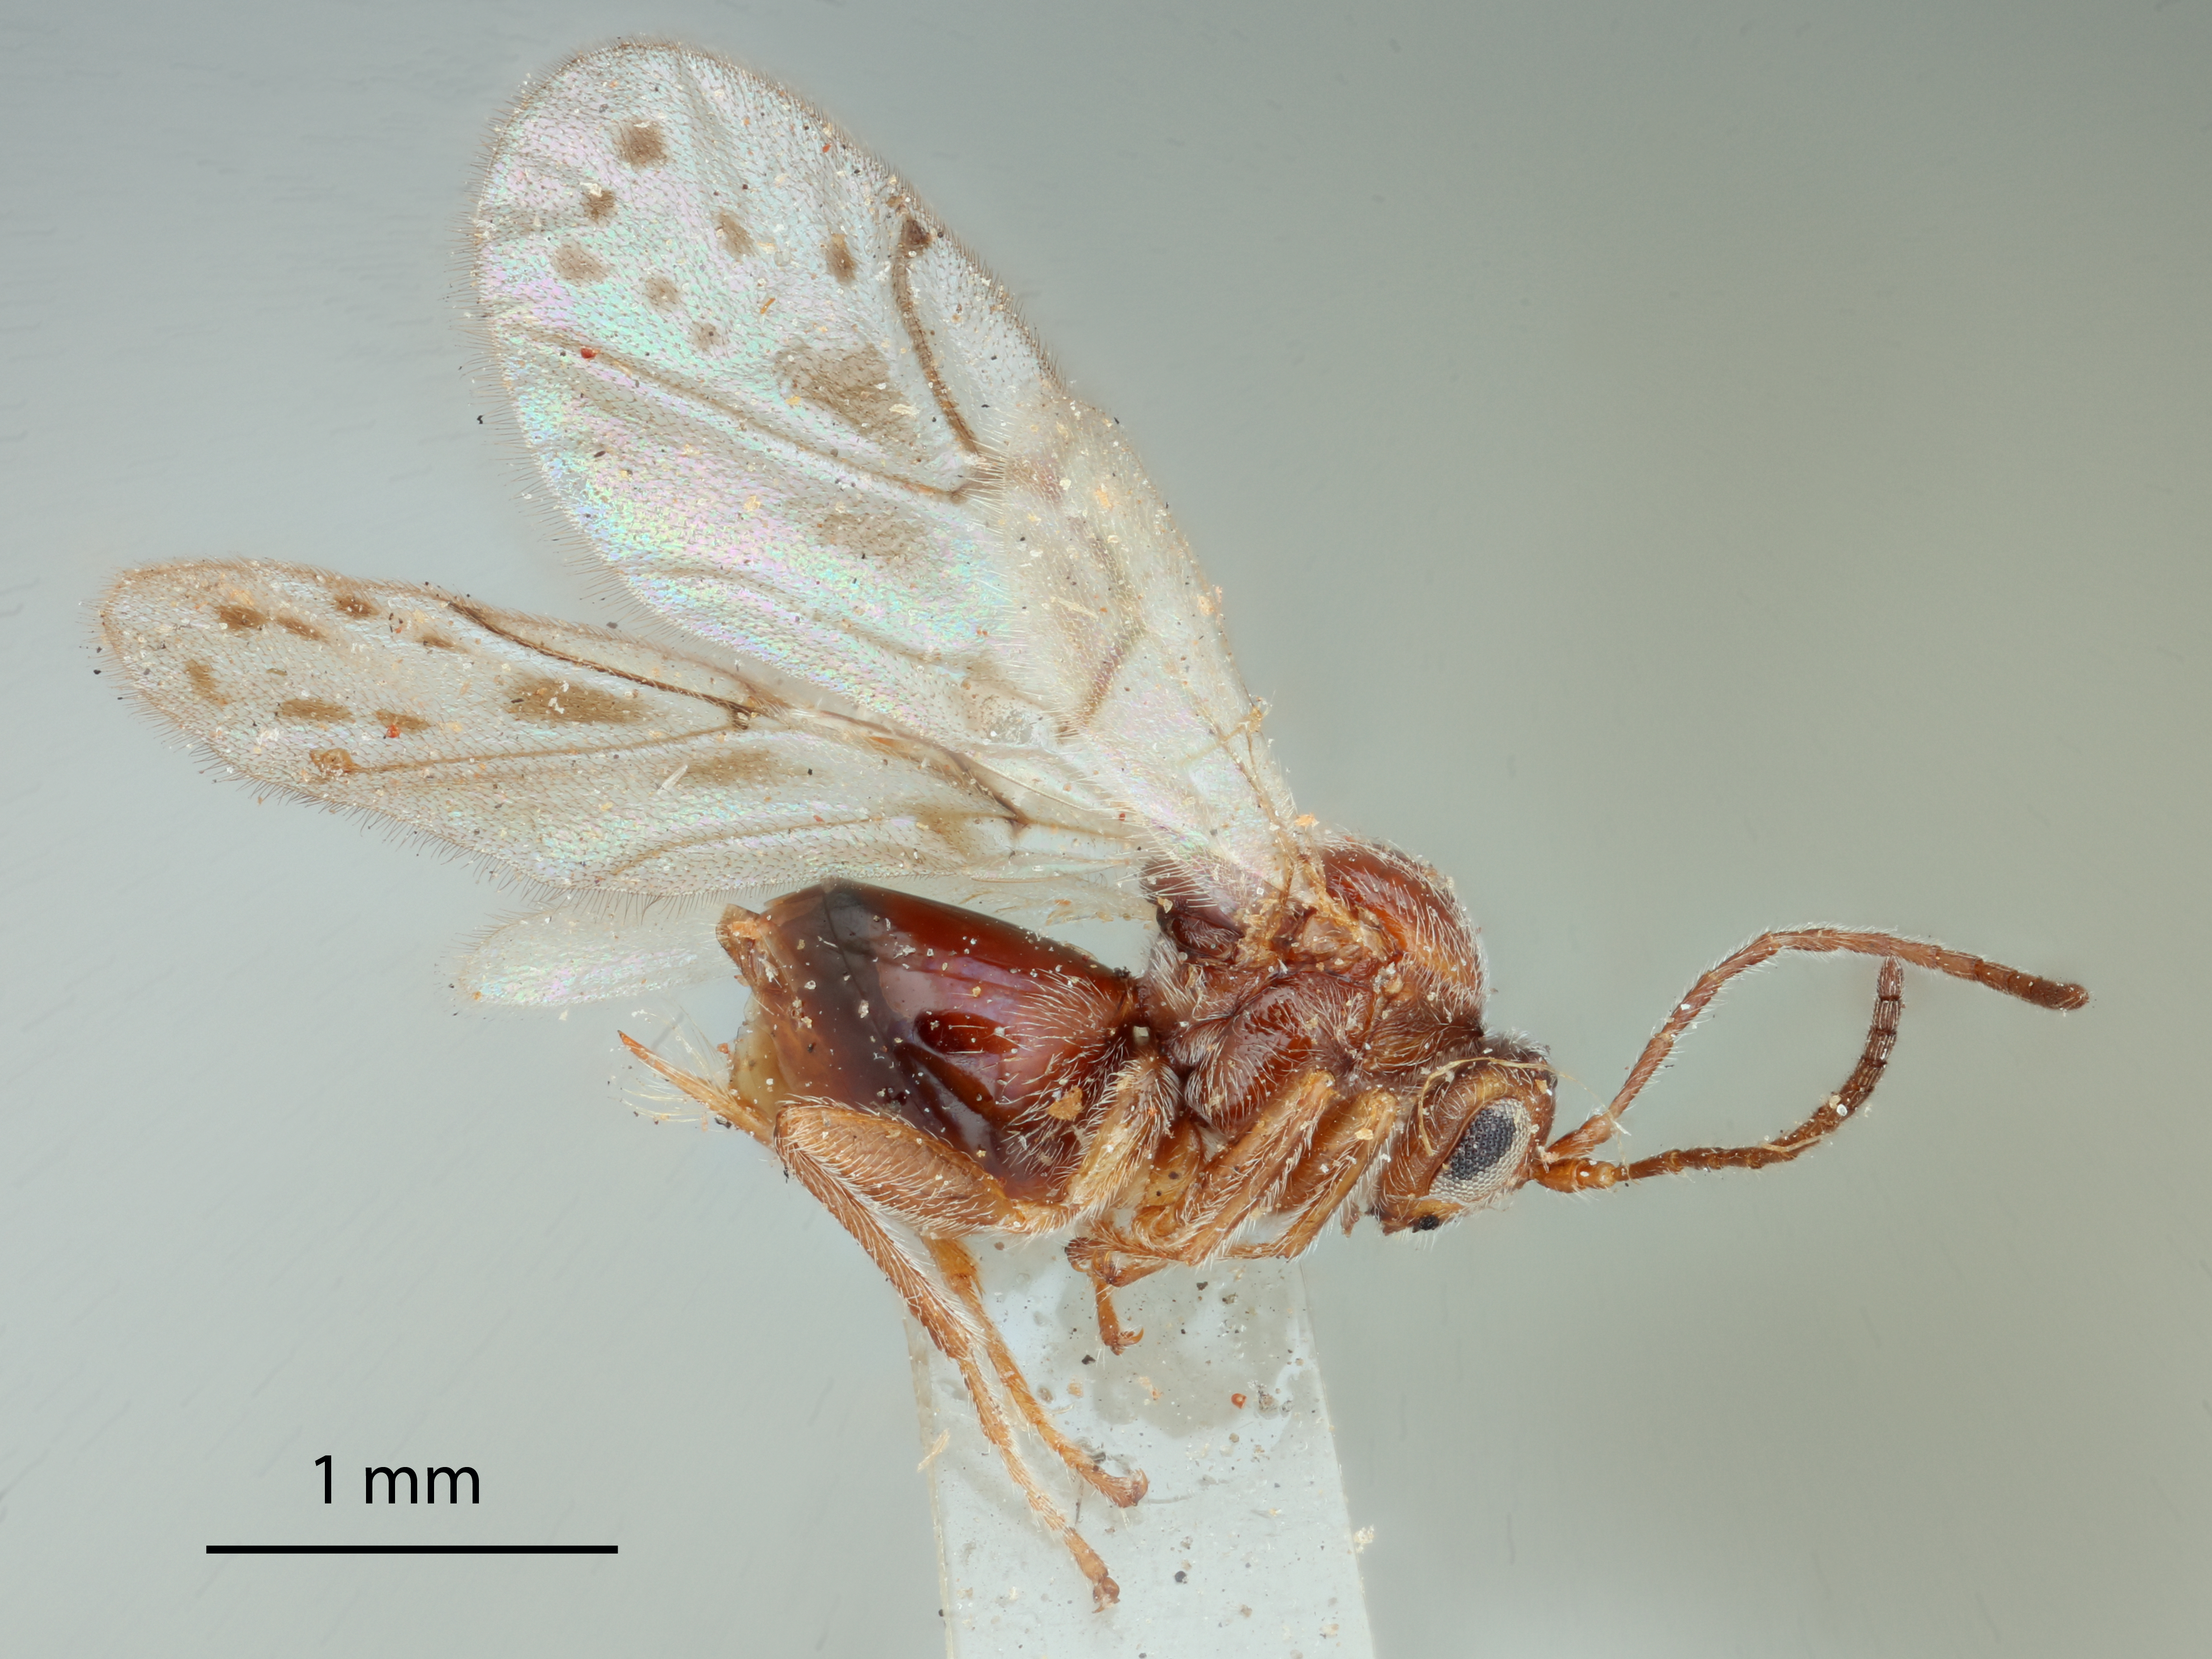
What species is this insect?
Dryophanta clavula
